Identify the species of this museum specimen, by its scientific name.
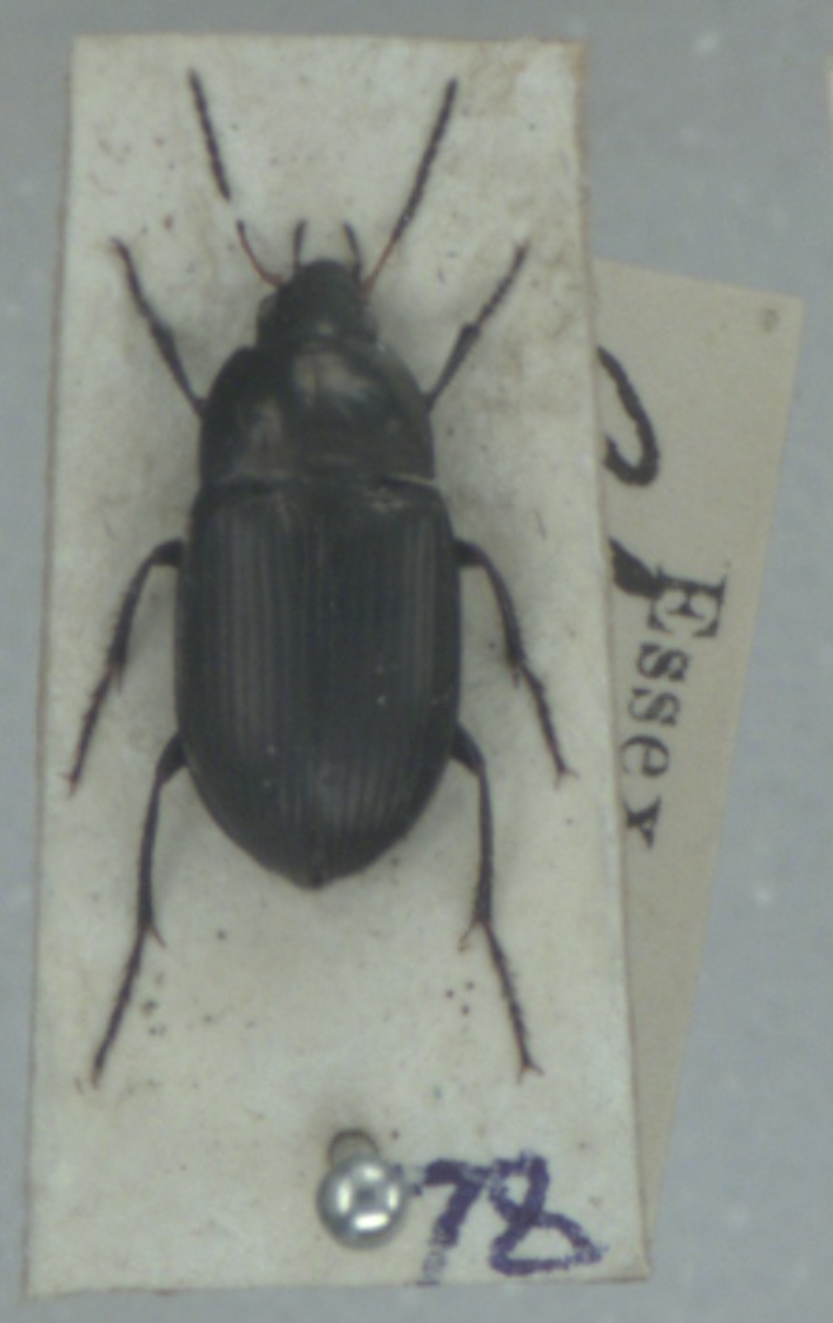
Amara similata
